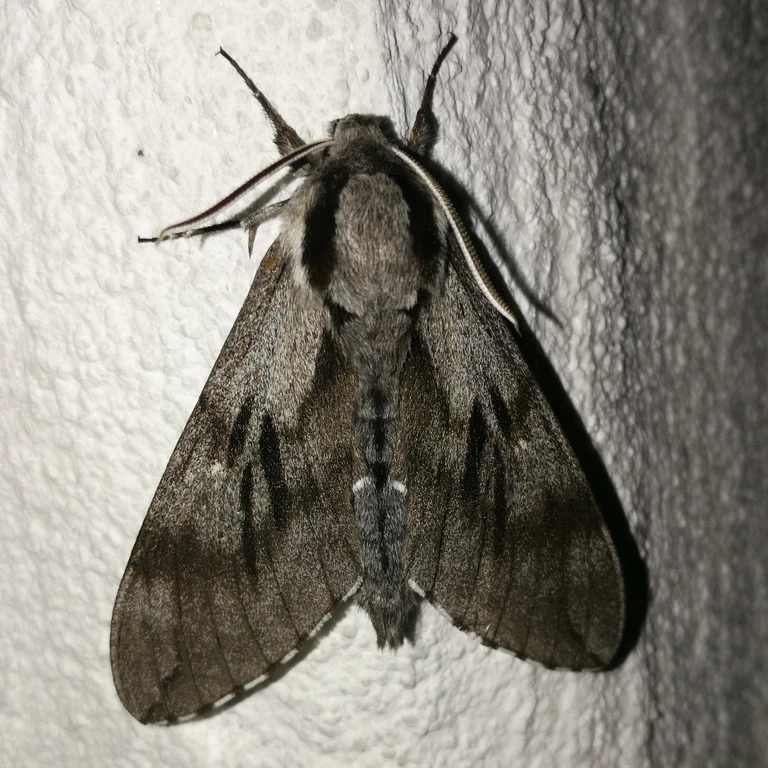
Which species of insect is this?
Sphinx pinastri
